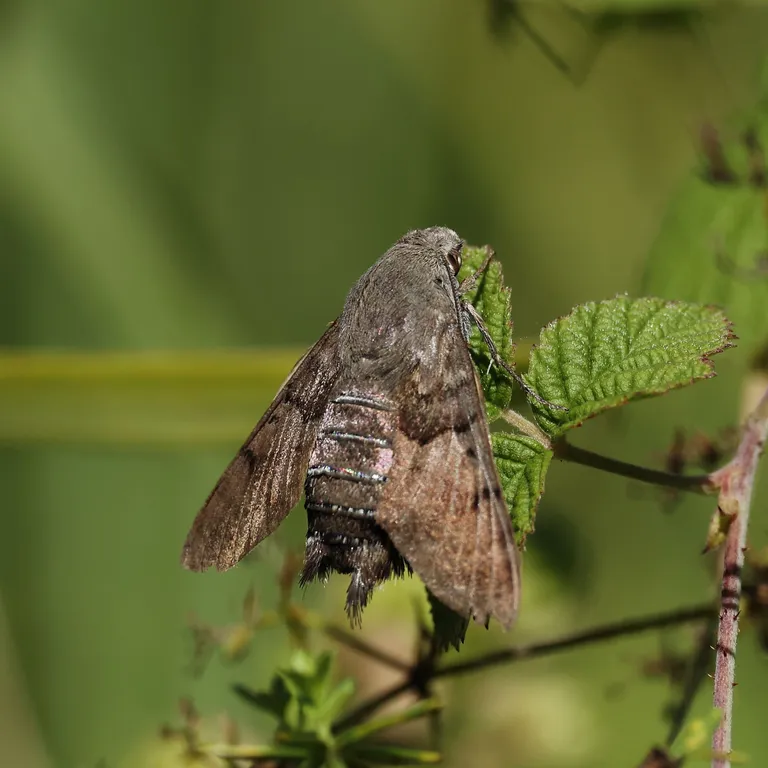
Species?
Macroglossum stellatarum
